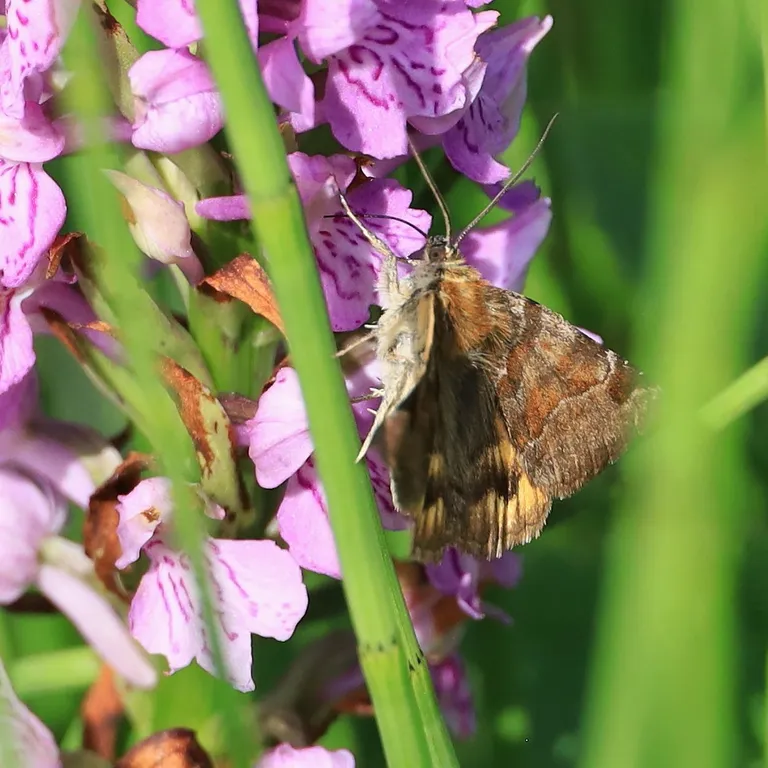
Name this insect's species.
Euclidia glyphica
